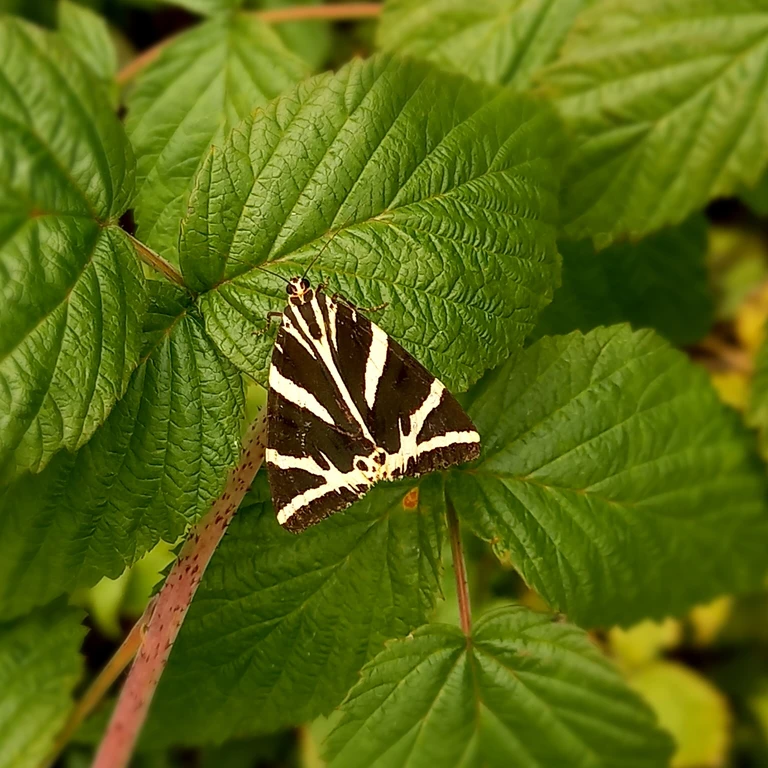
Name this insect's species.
Euplagia quadripunctaria
